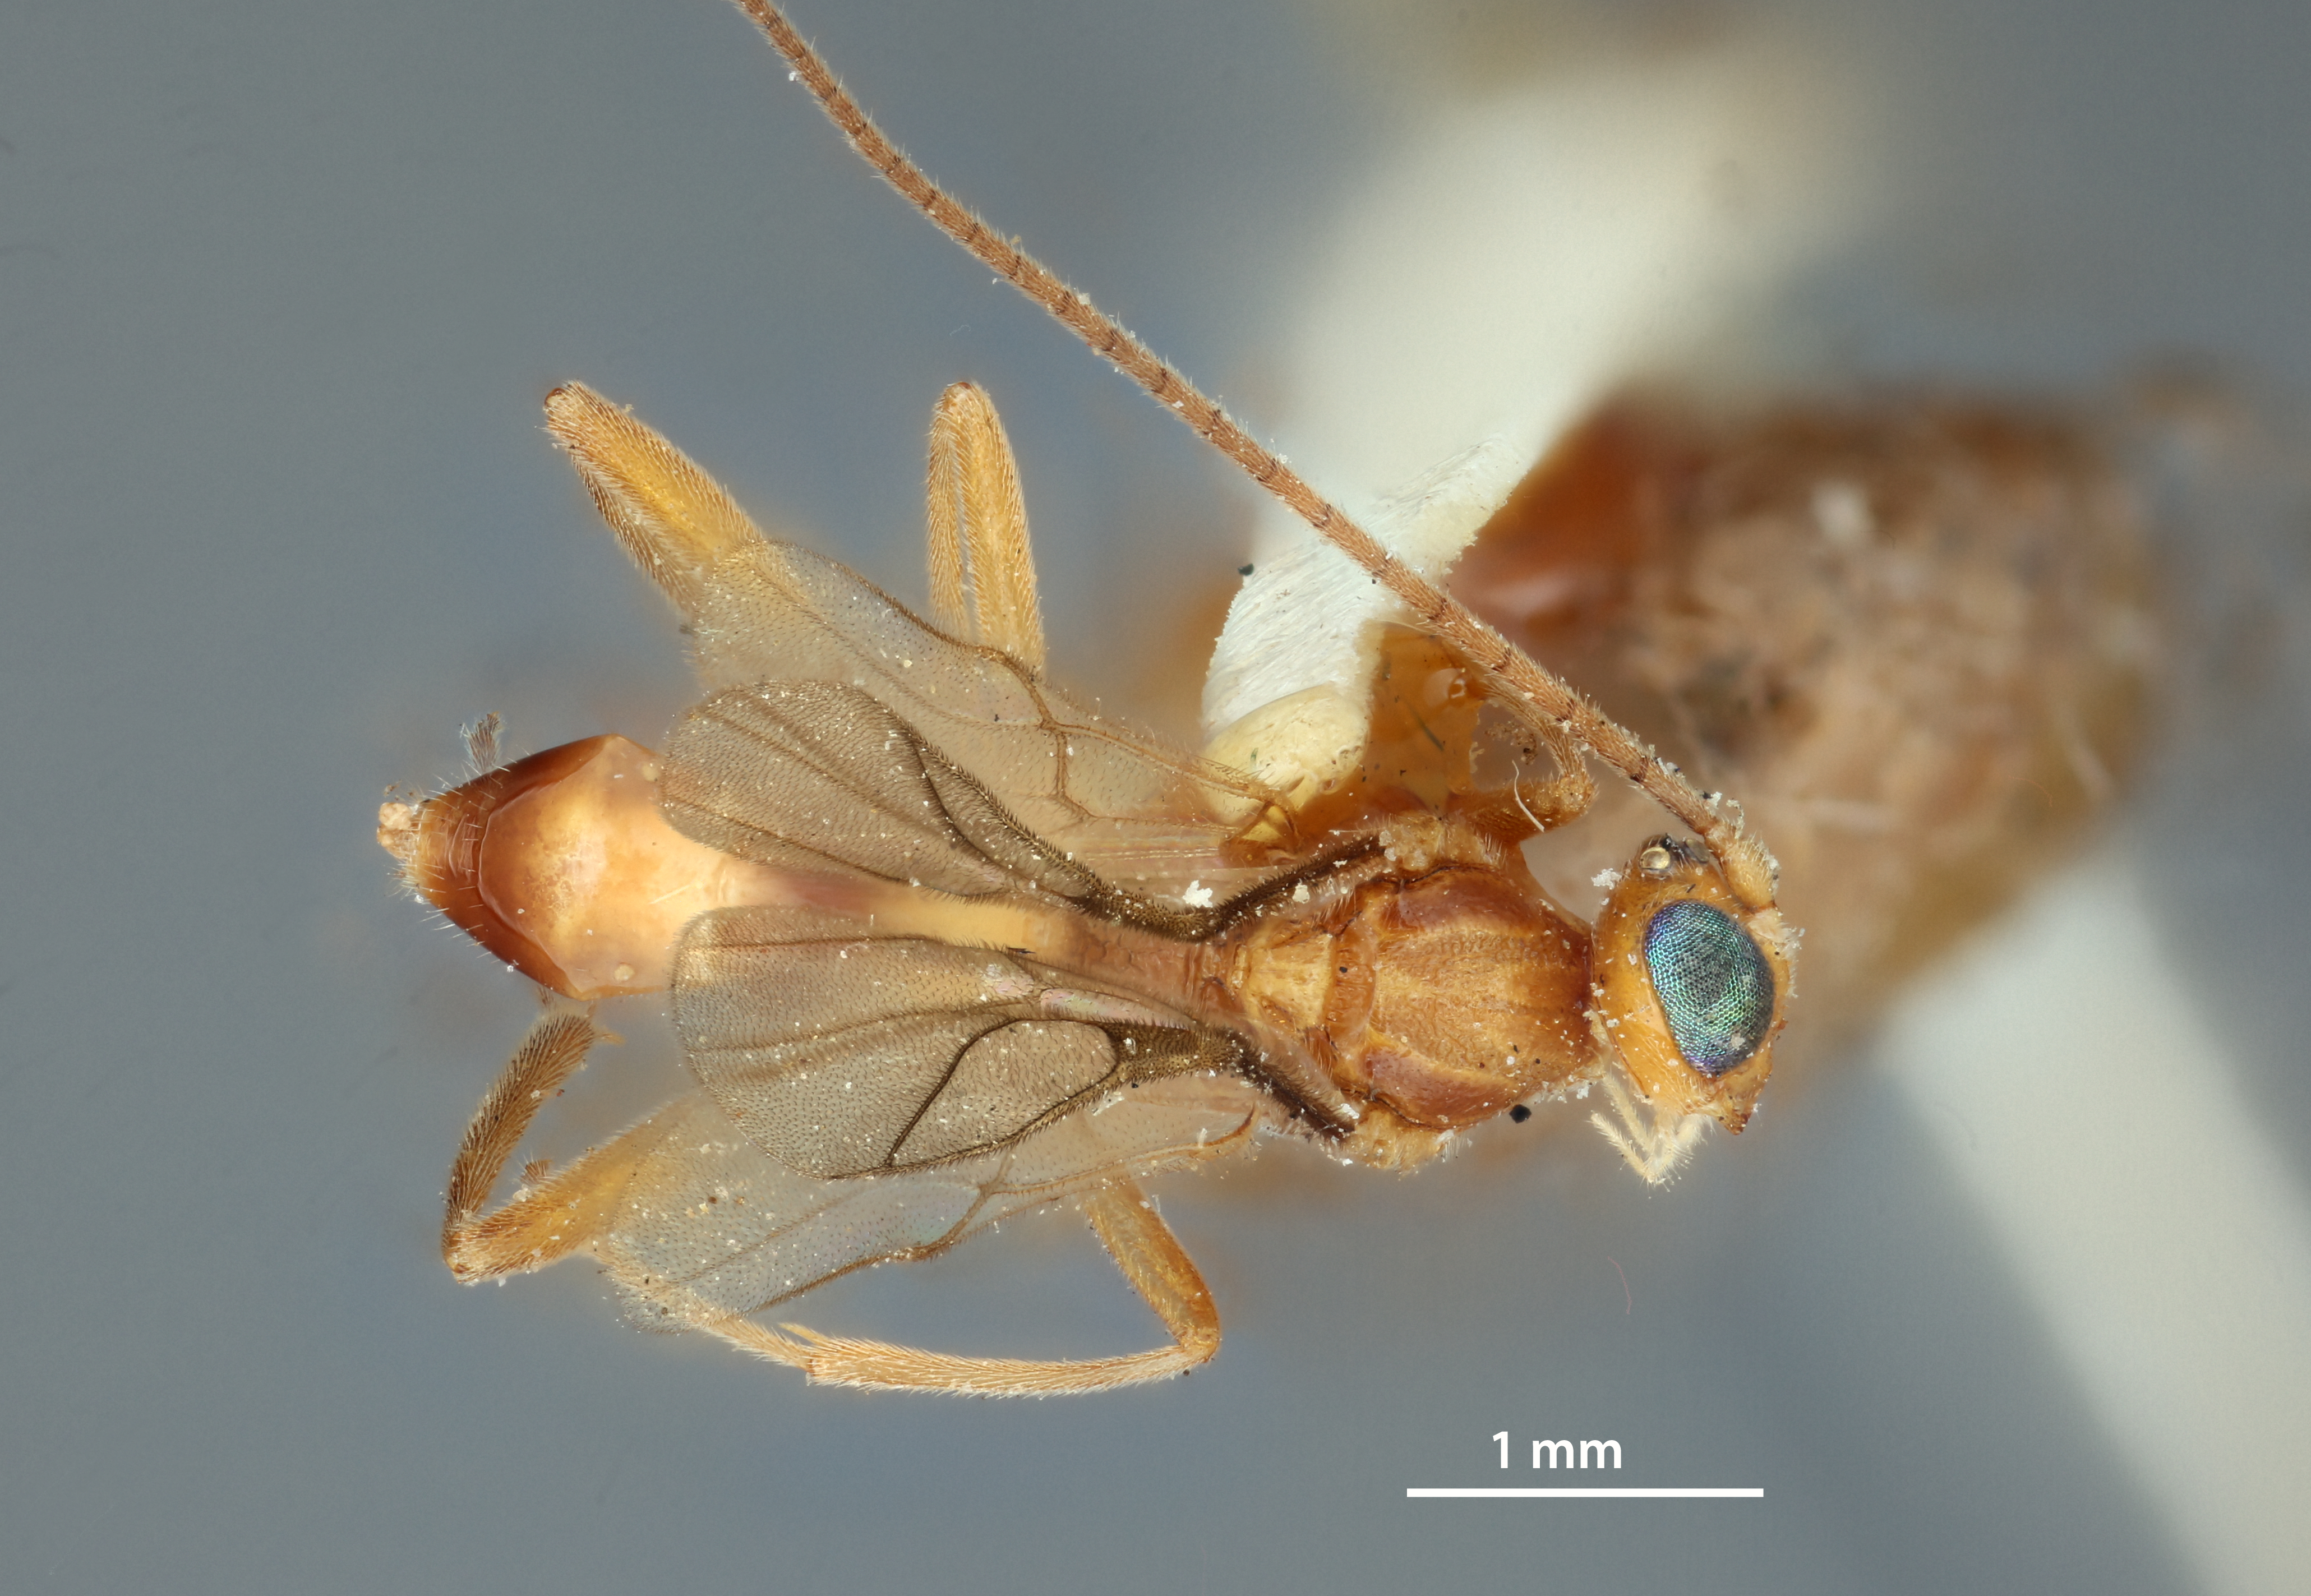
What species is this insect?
Meteorus floridanus
